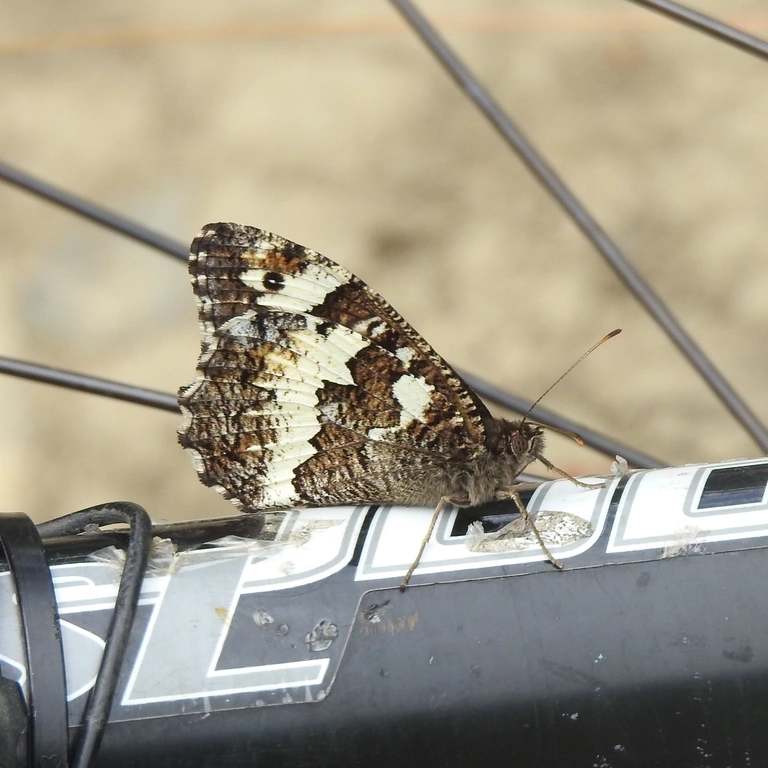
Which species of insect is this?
Brintesia circe
